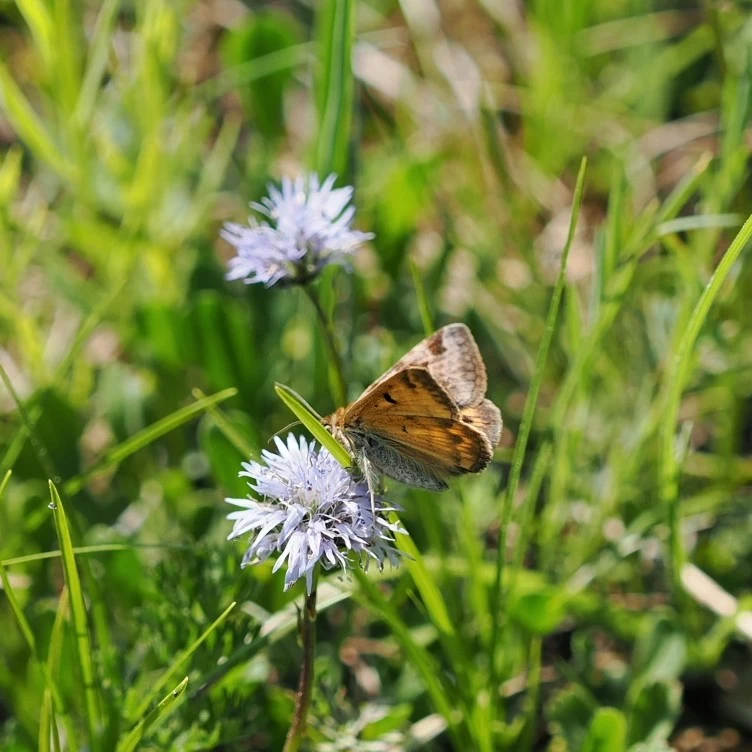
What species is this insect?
Euclidia glyphica
